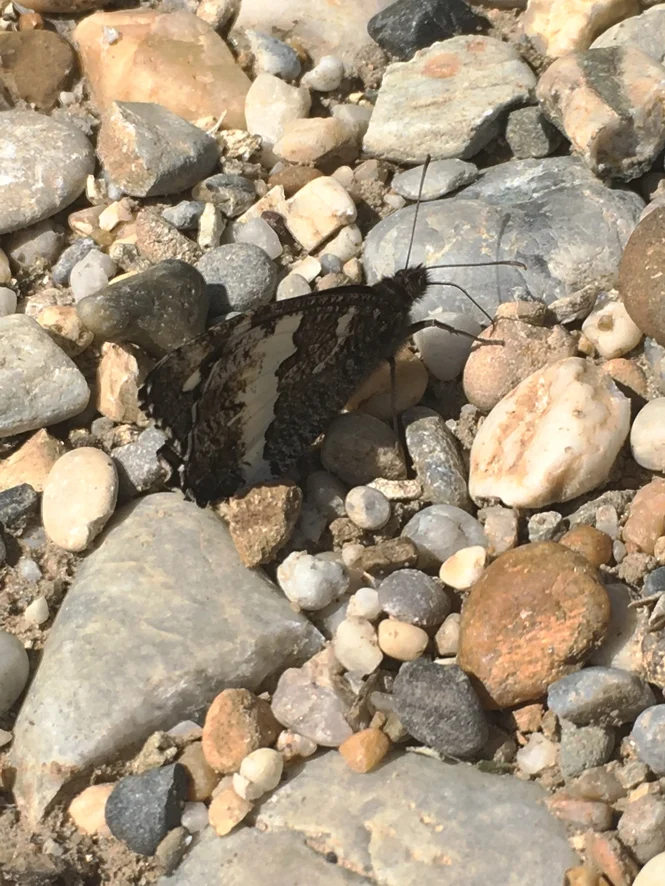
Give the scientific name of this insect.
Brintesia circe
